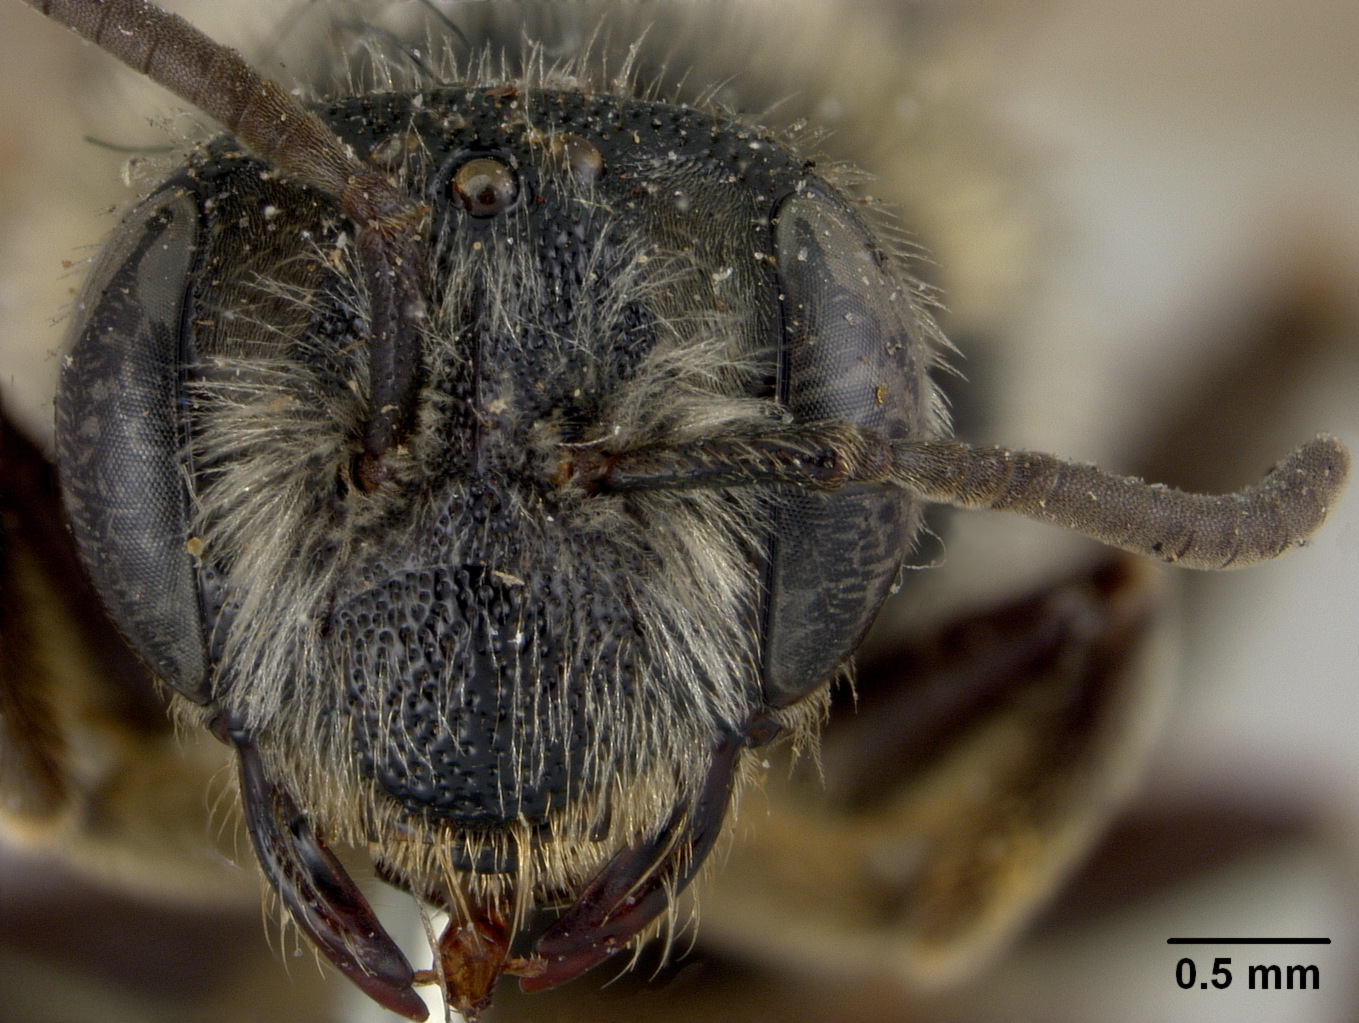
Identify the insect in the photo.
Andrena multiplicata
